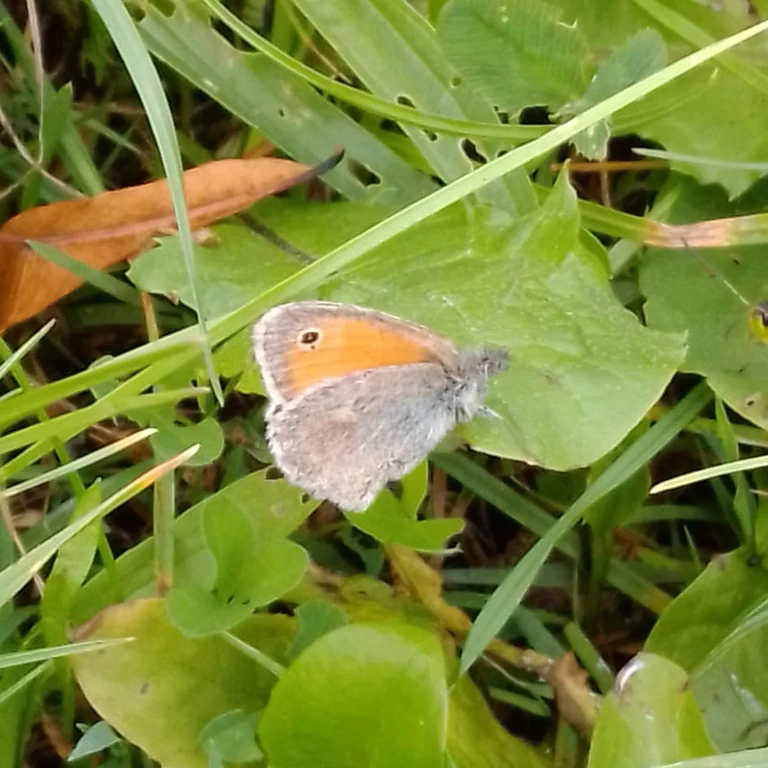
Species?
Coenonympha pamphilus
